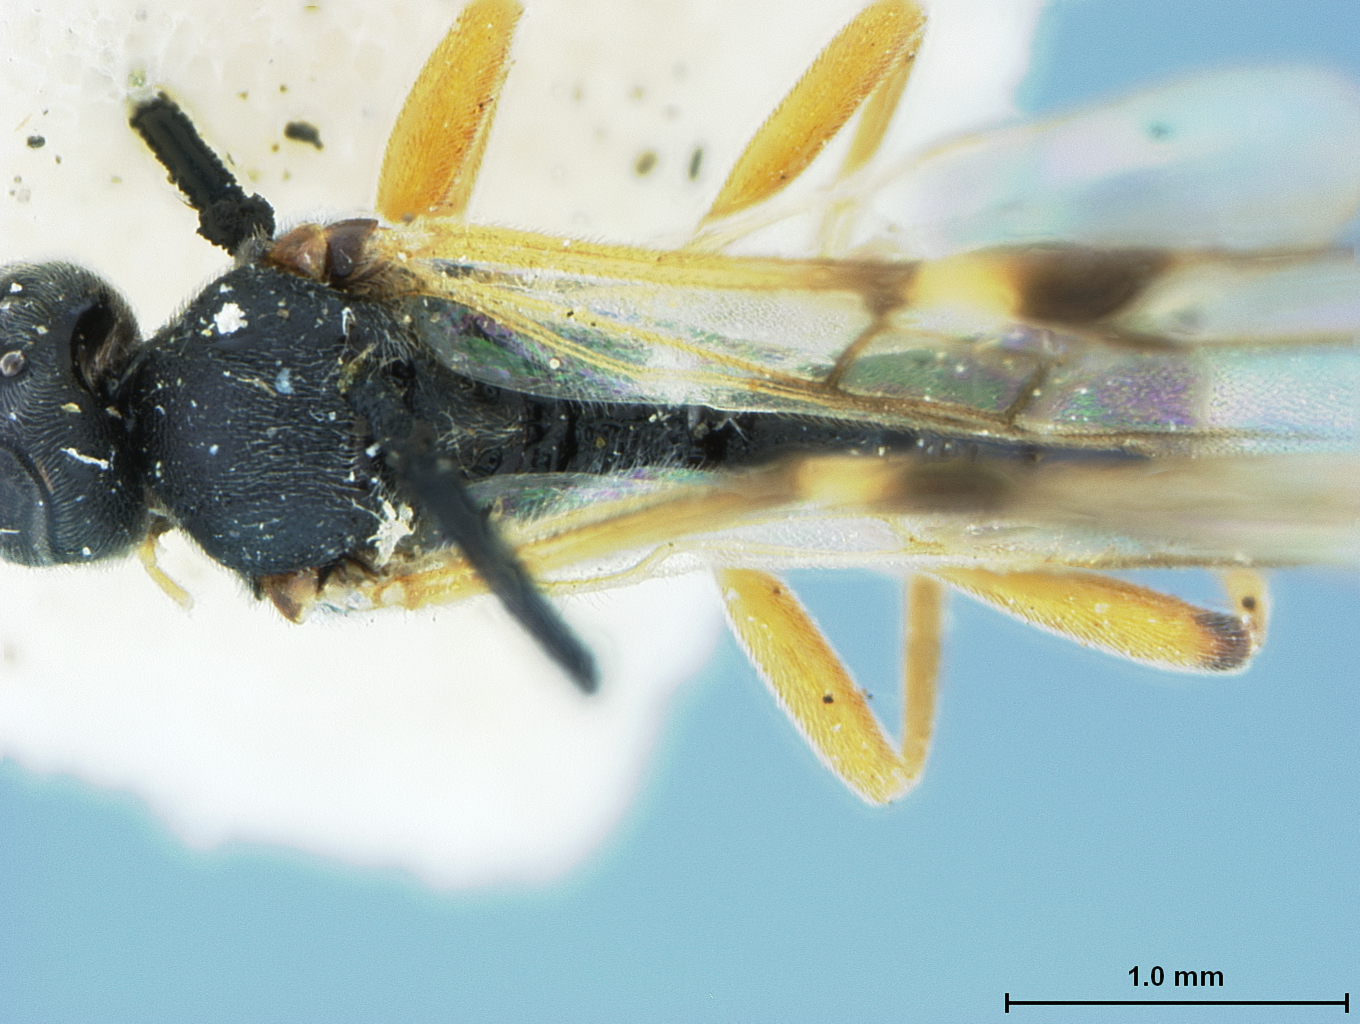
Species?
Microplitis sapporensis
